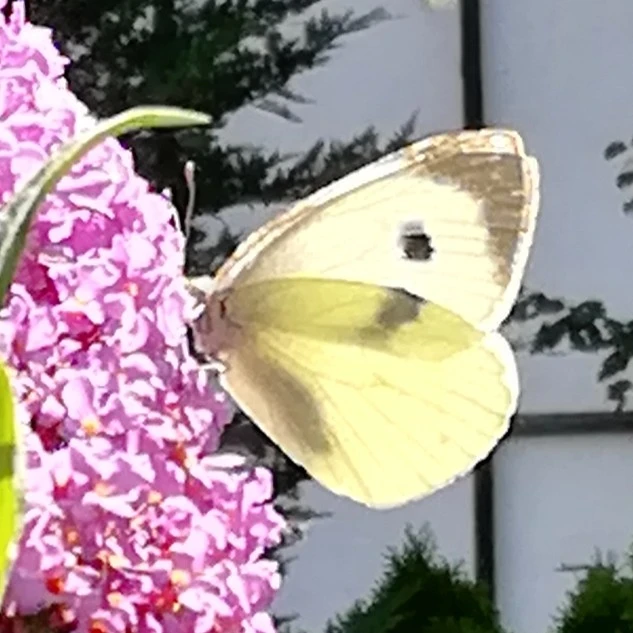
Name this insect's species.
Pieris brassicae
